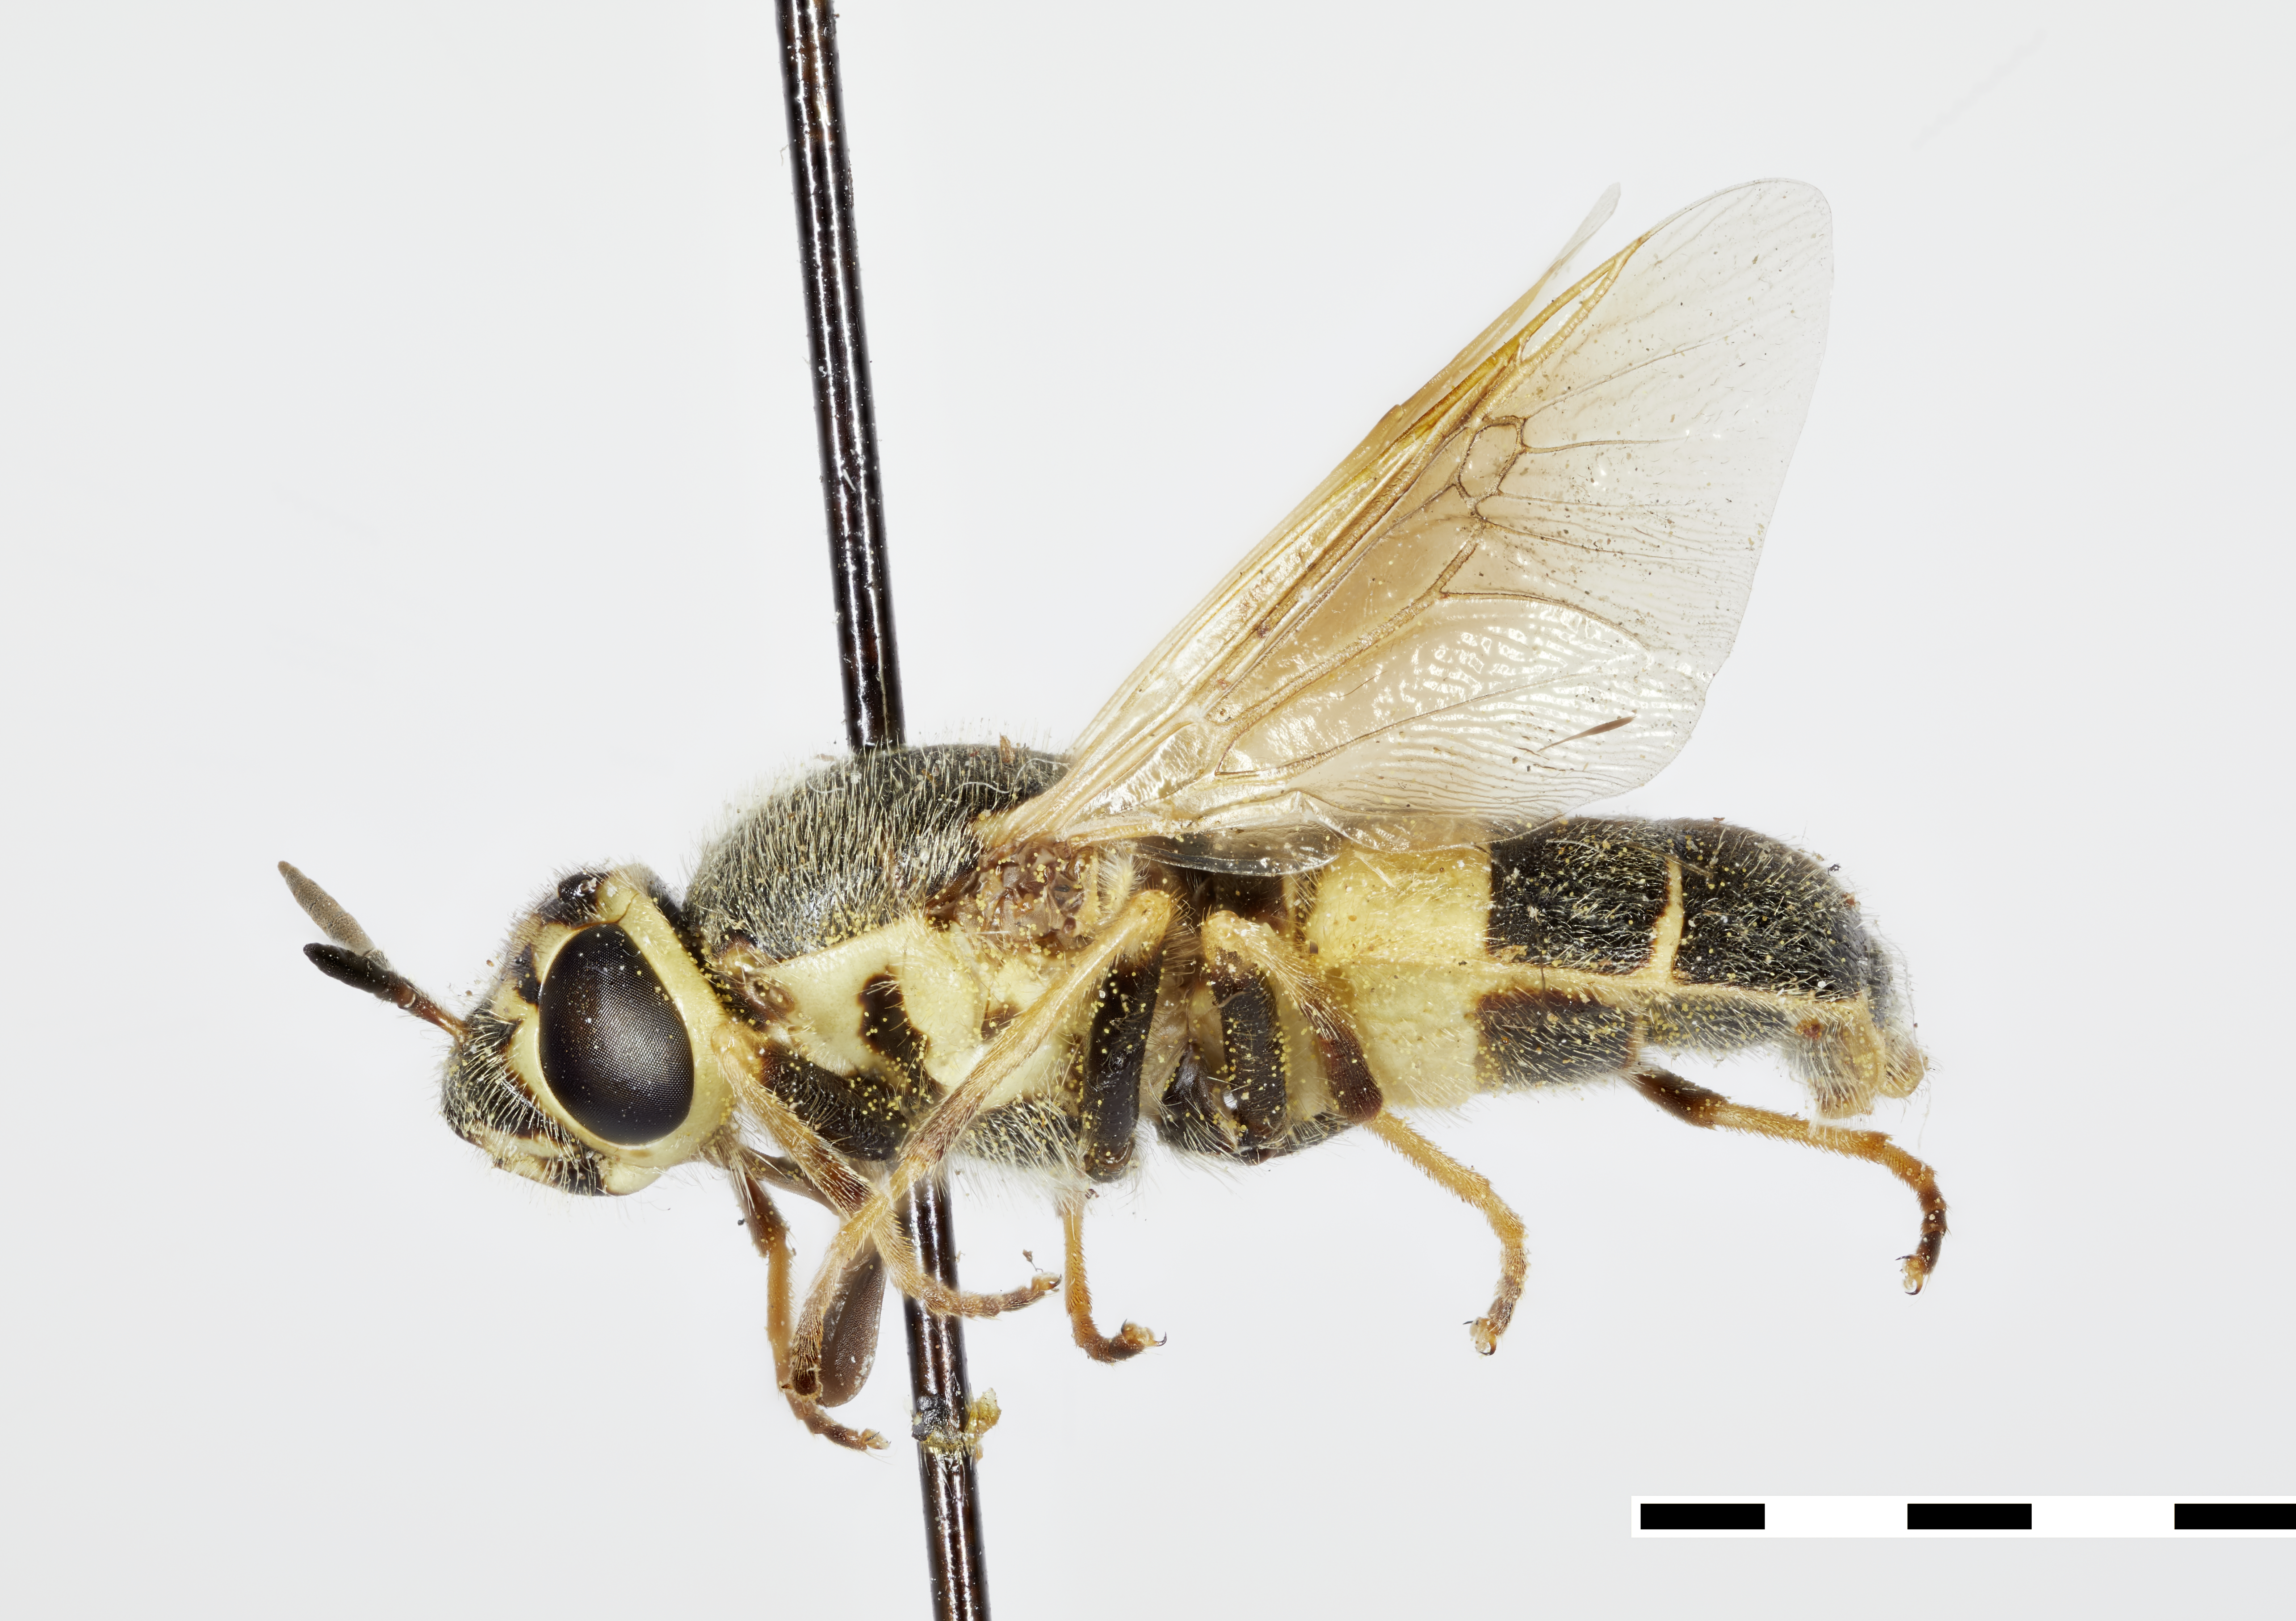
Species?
Odontomyia annamariae
